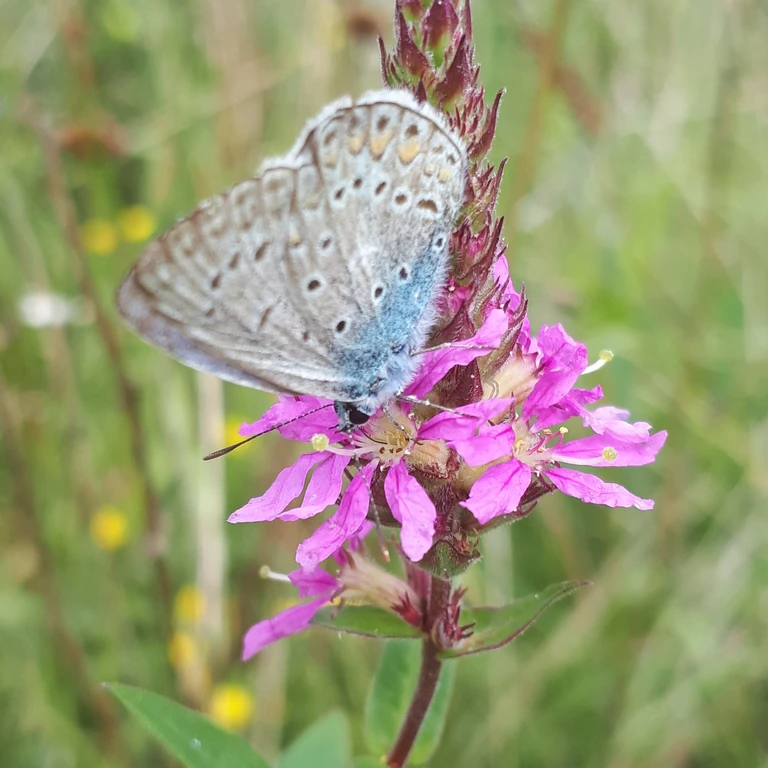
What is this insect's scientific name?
Polyommatus icarus
